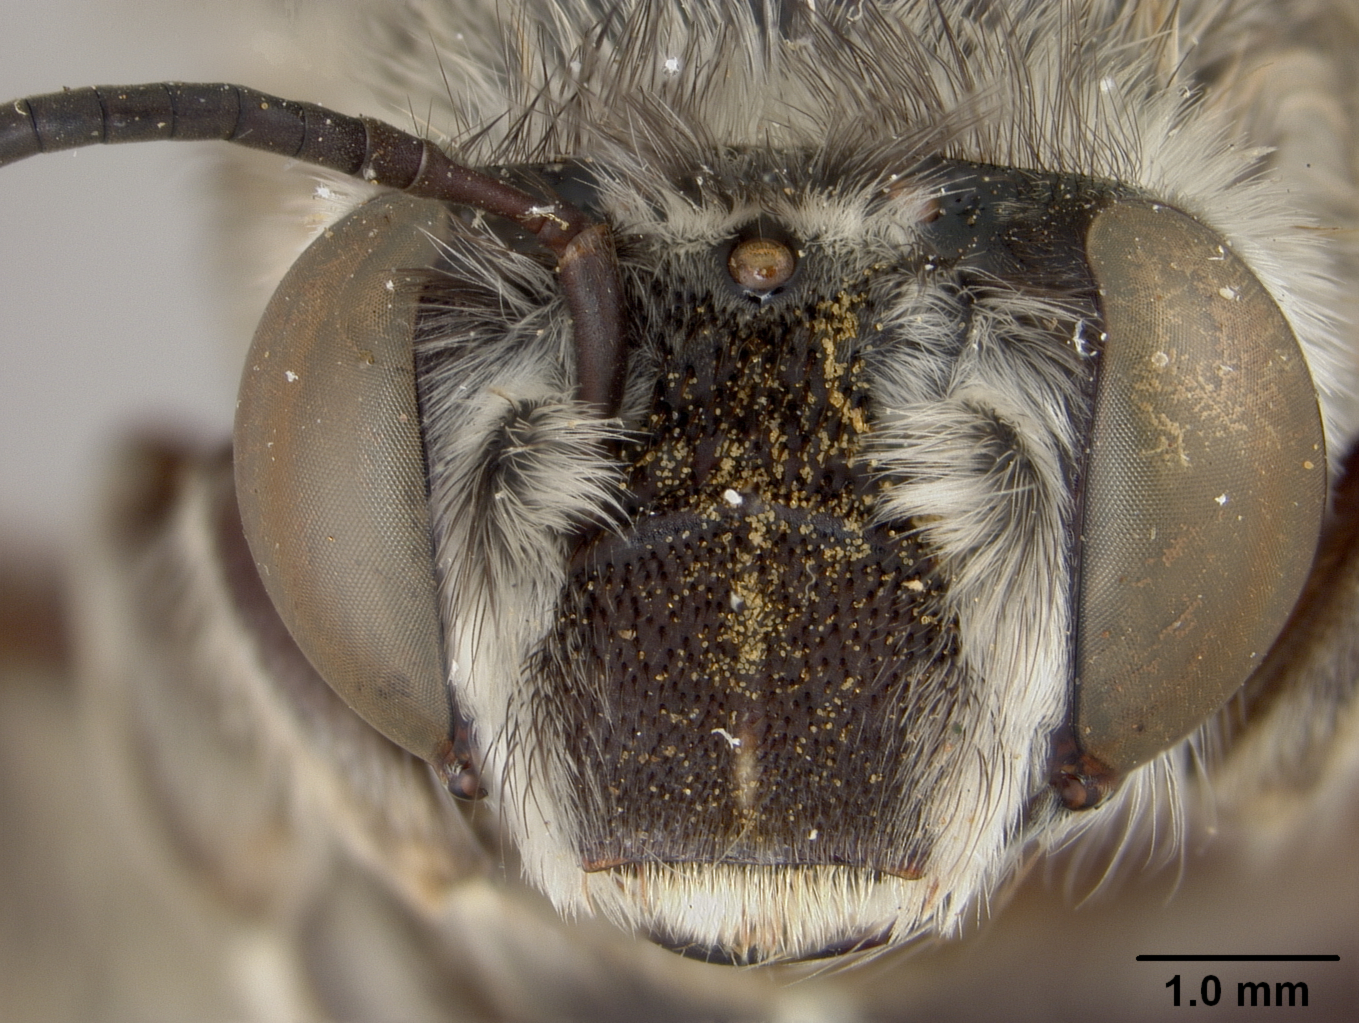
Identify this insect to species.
Habropoda salviarum
